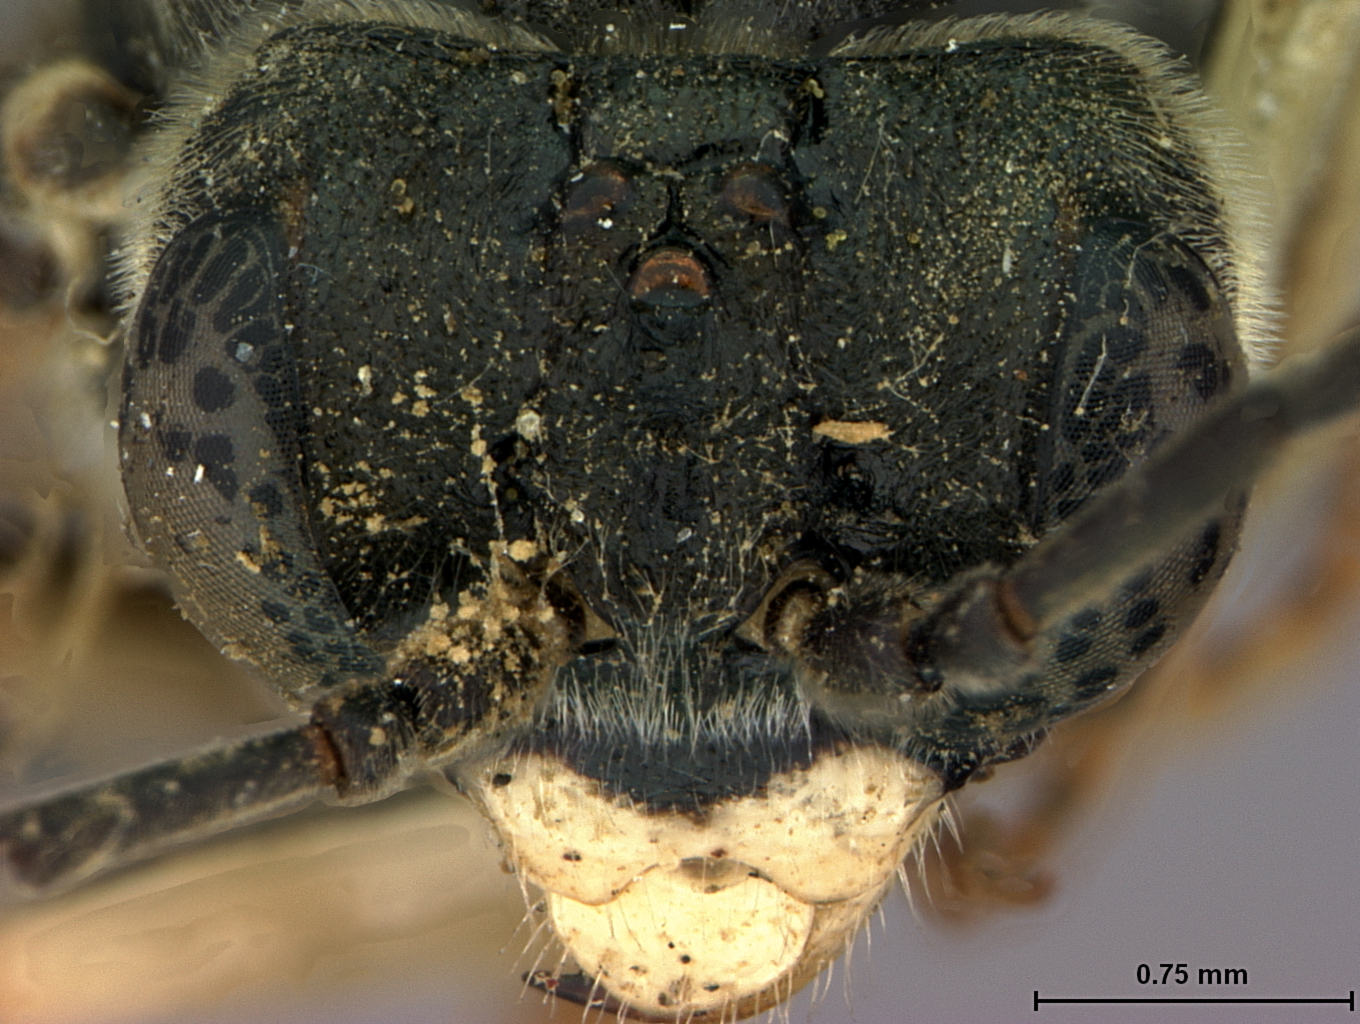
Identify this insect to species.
Macrophya fukaii
